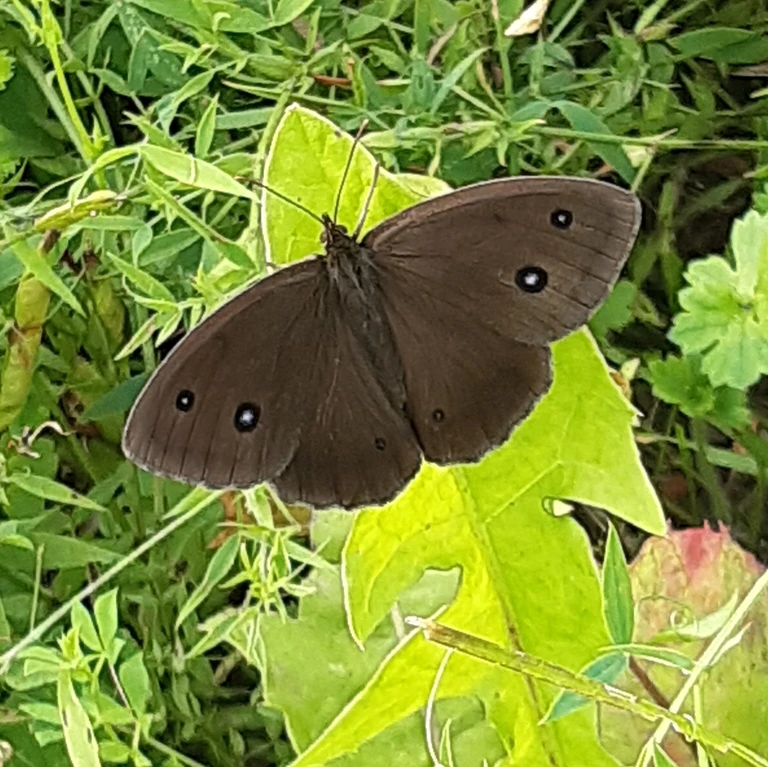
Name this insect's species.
Minois dryas
